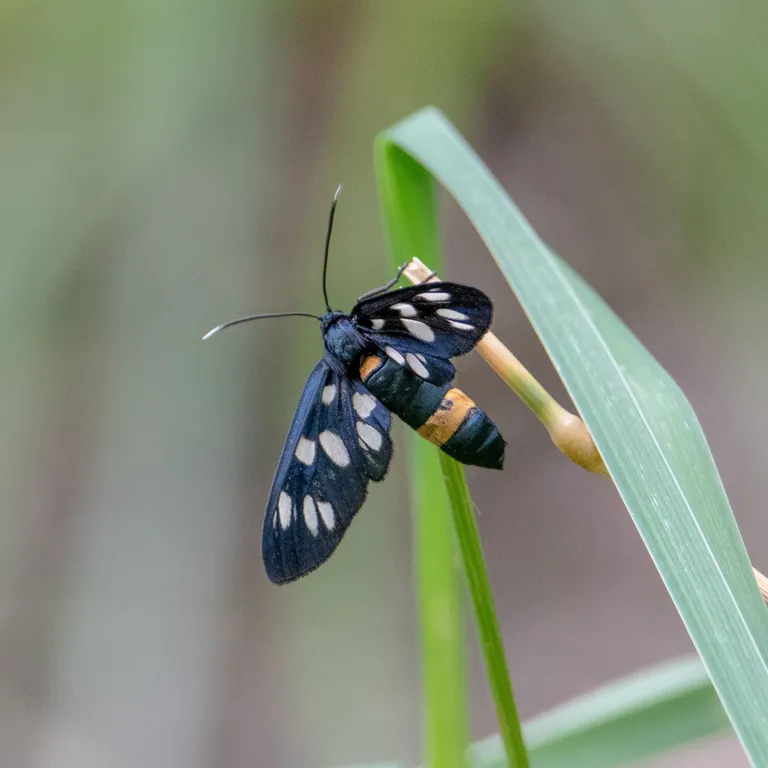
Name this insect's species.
Amata phegea
